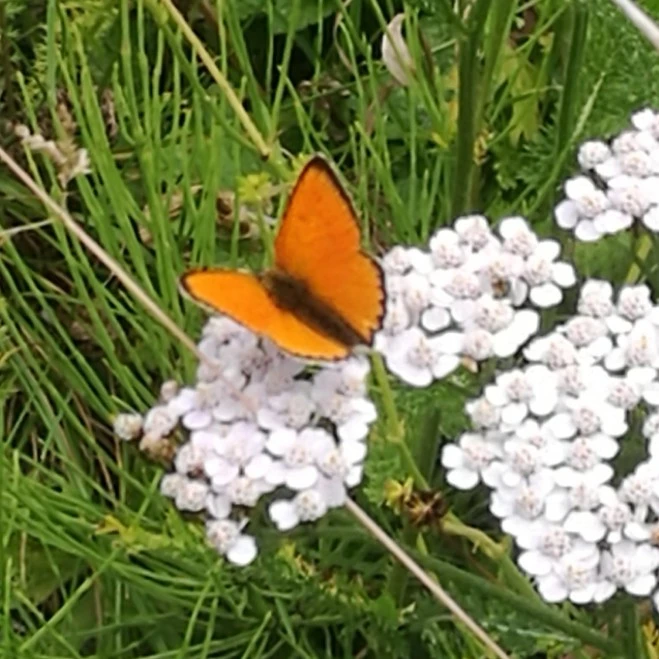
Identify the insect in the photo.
Lycaena dispar
